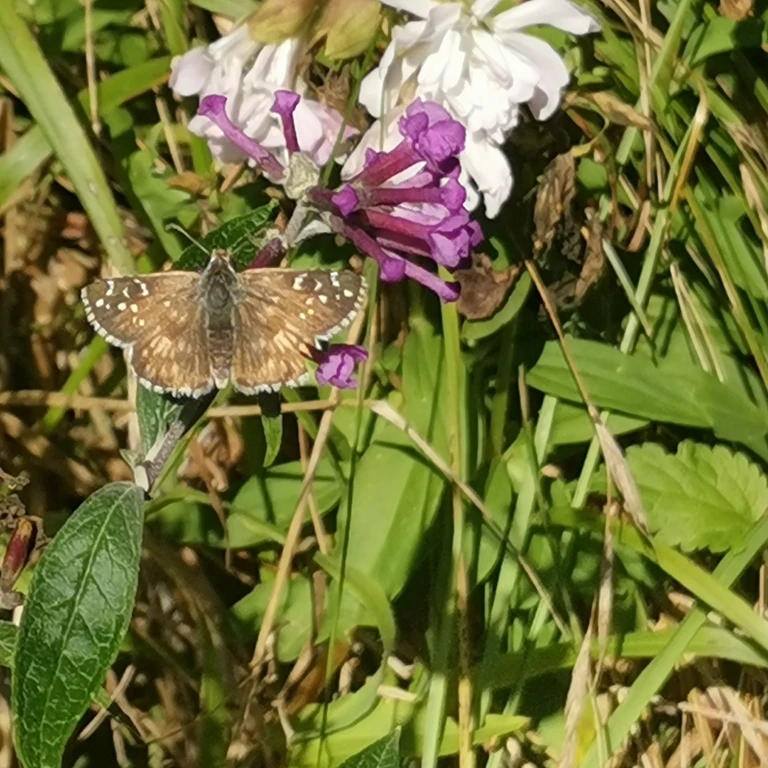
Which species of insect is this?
Pyrgus armoricanus
